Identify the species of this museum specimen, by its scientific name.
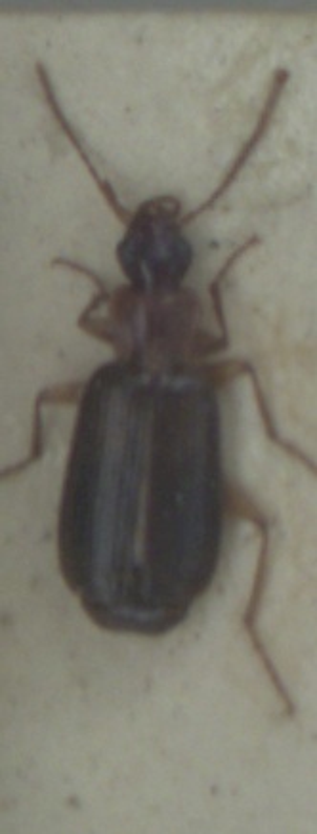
Dromius agilis
